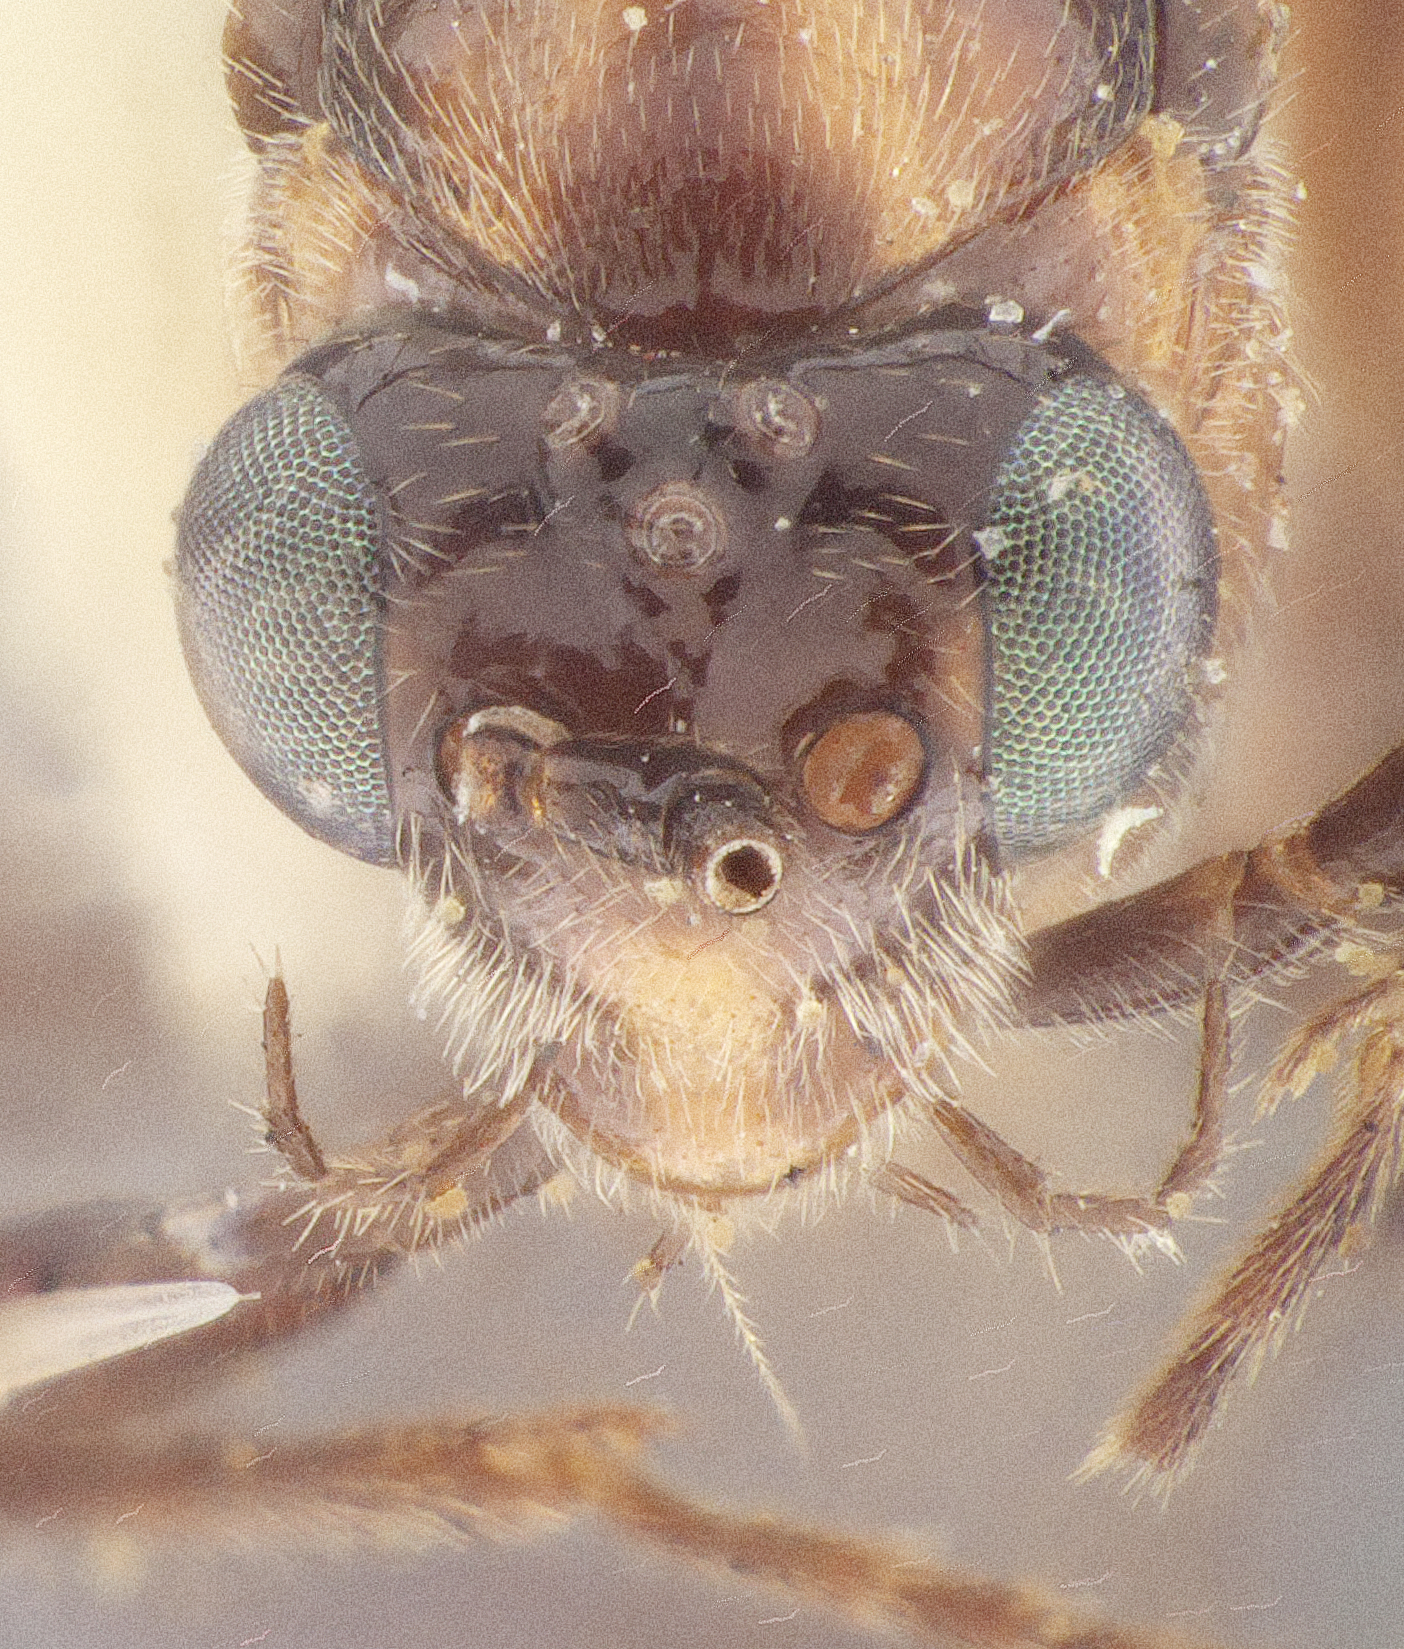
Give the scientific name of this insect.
Bracon sassacus
